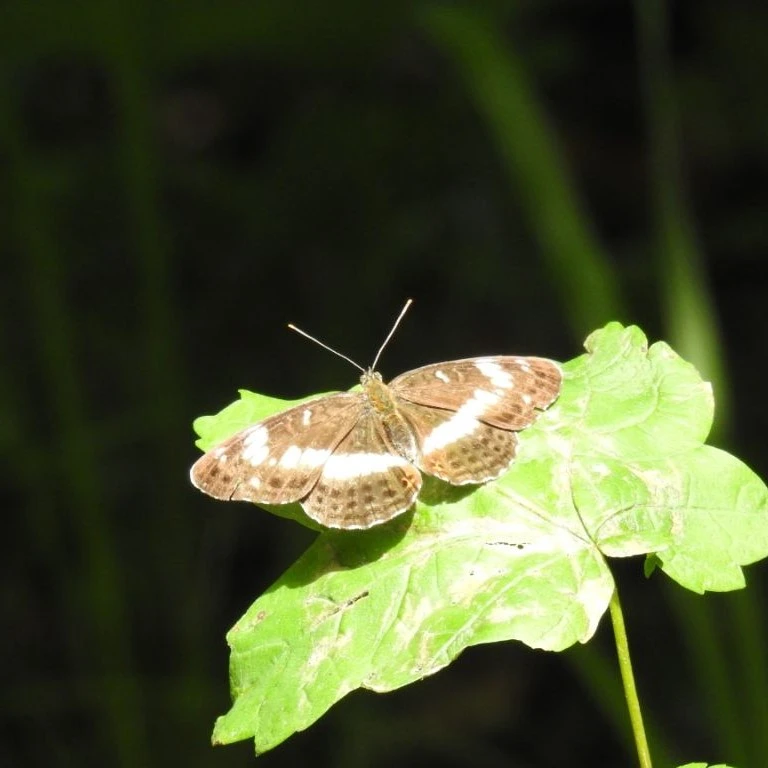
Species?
Limenitis camilla (also Ladoga camilla)
